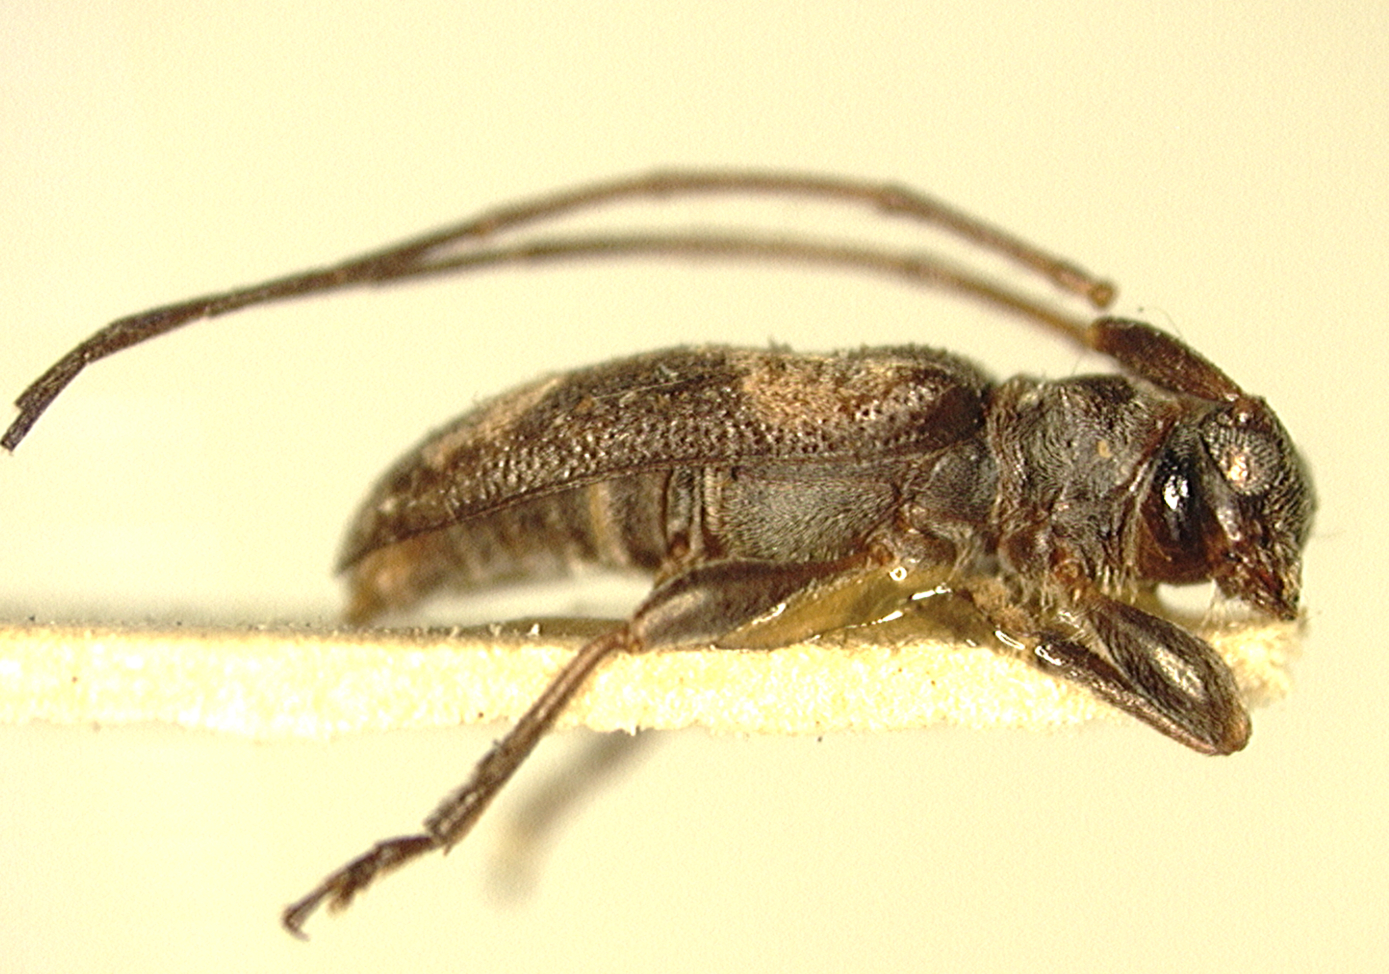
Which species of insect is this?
Miaena mindanaonis (also Aegocidnus mindanaonis)
